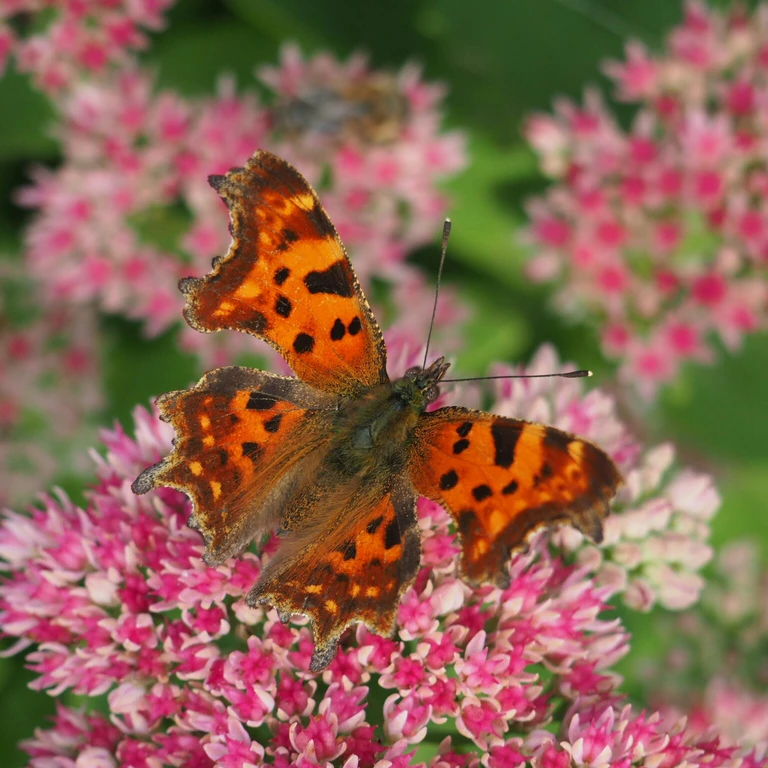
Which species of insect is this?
Polygonia c-album
